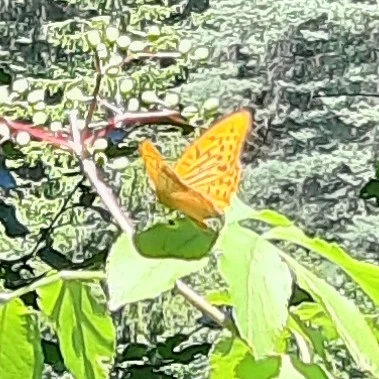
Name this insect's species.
Argynnis paphia
